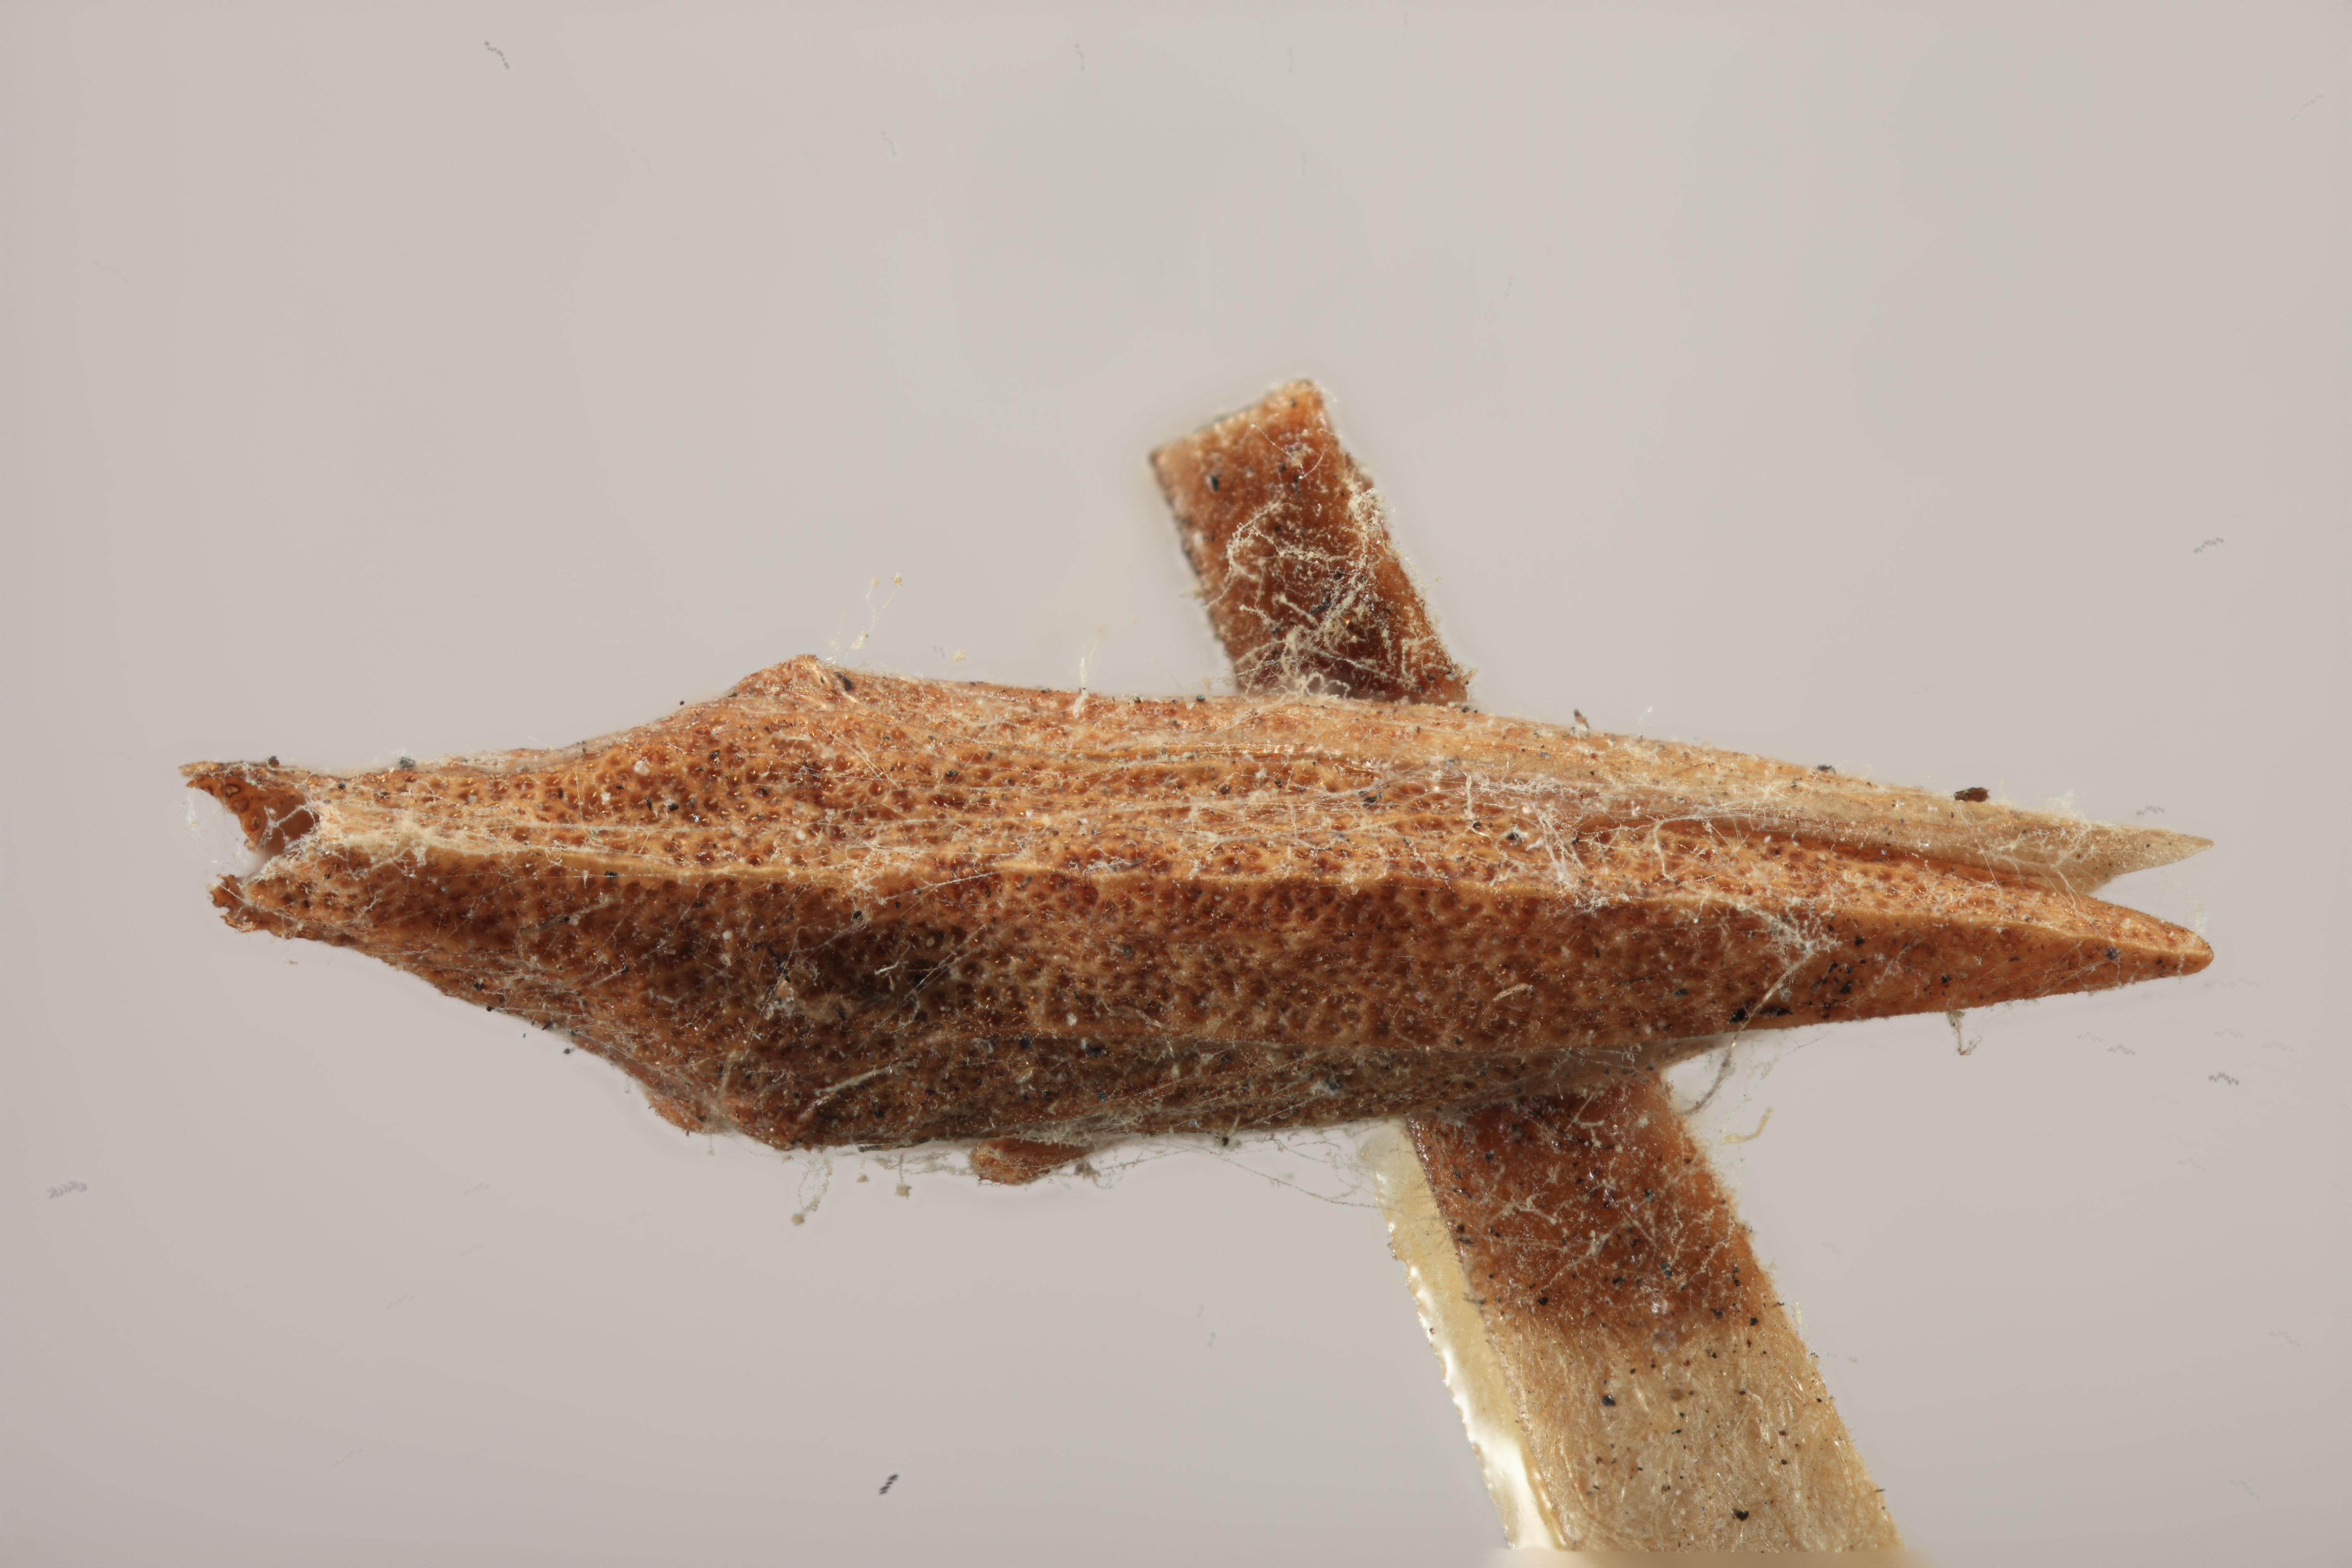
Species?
Aechmorpha californensis
